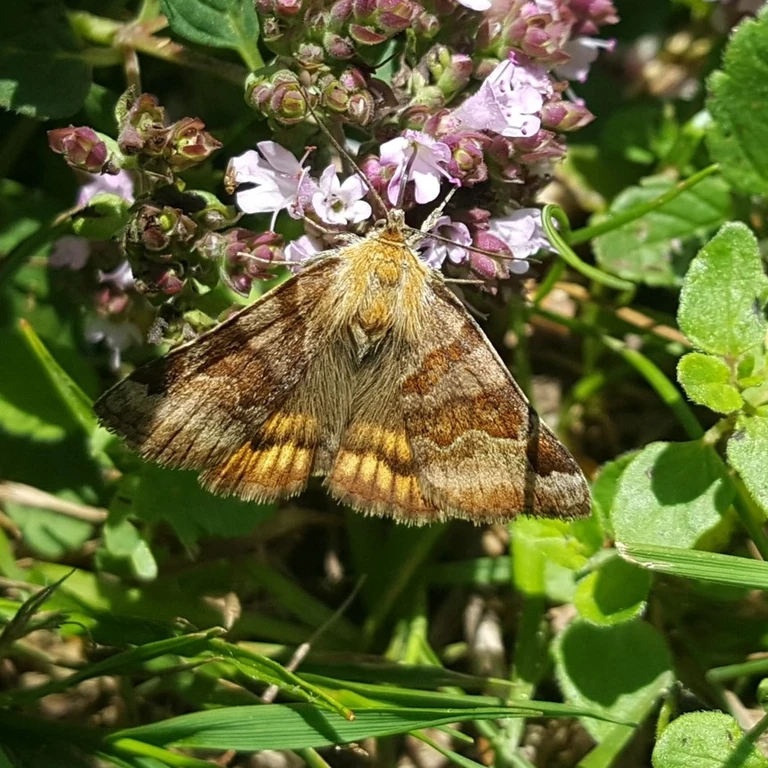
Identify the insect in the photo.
Euclidia glyphica
